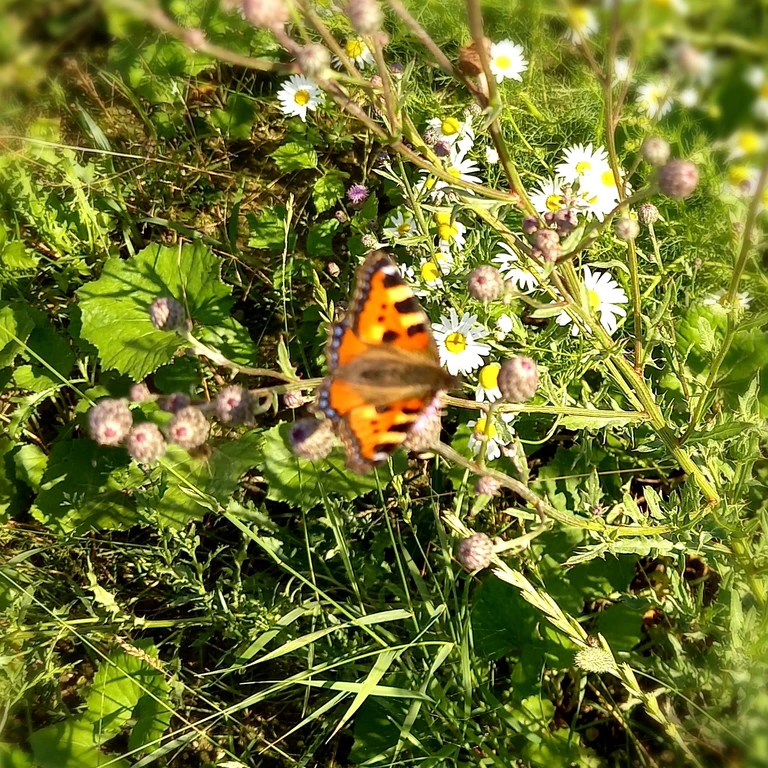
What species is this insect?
Aglais urticae
